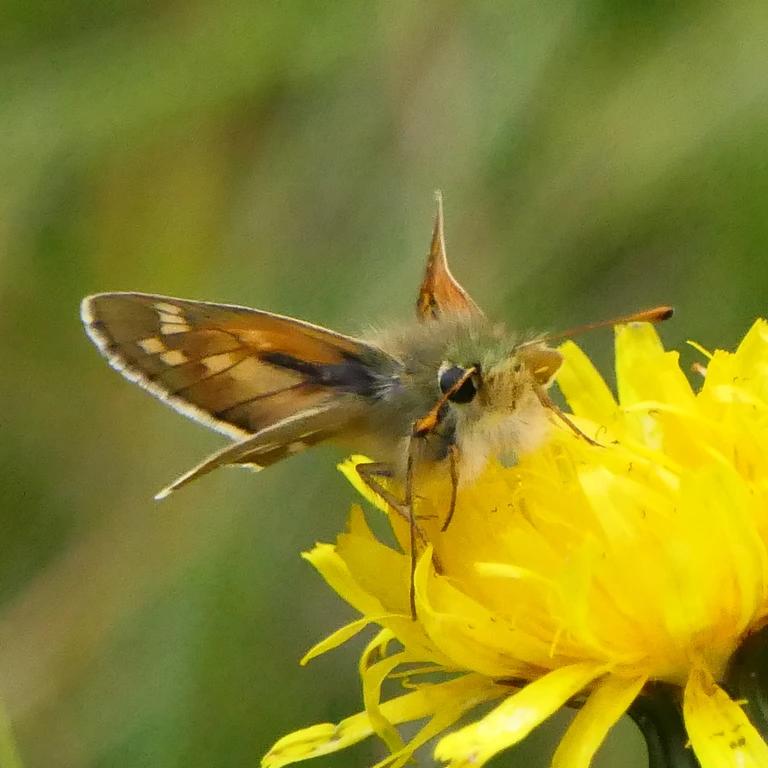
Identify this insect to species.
Hesperia comma
